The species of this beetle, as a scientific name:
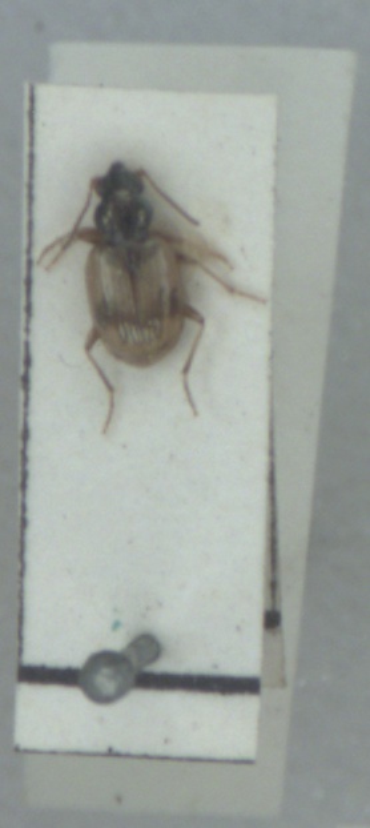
Bembidion pallidipenne
